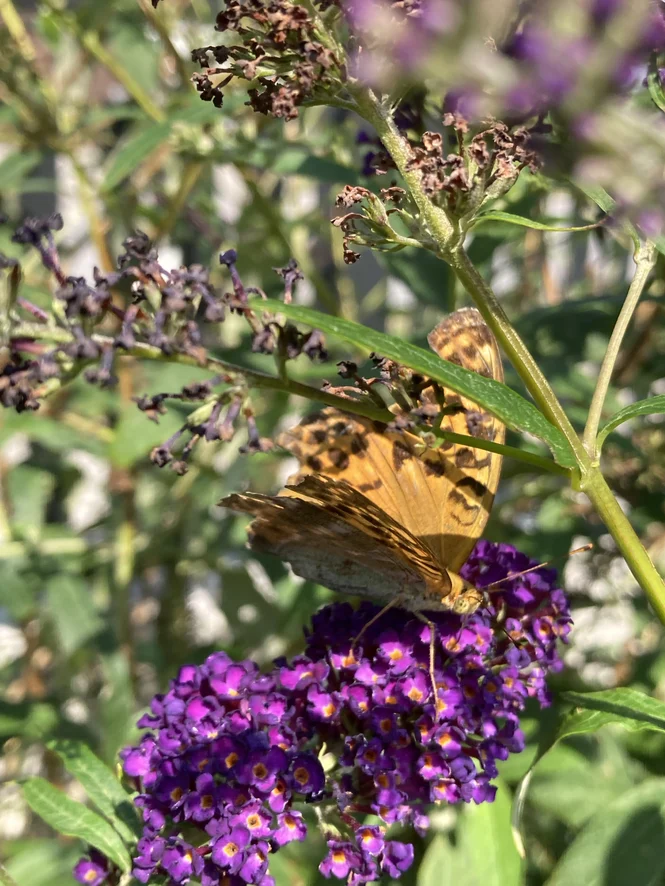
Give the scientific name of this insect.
Argynnis paphia
